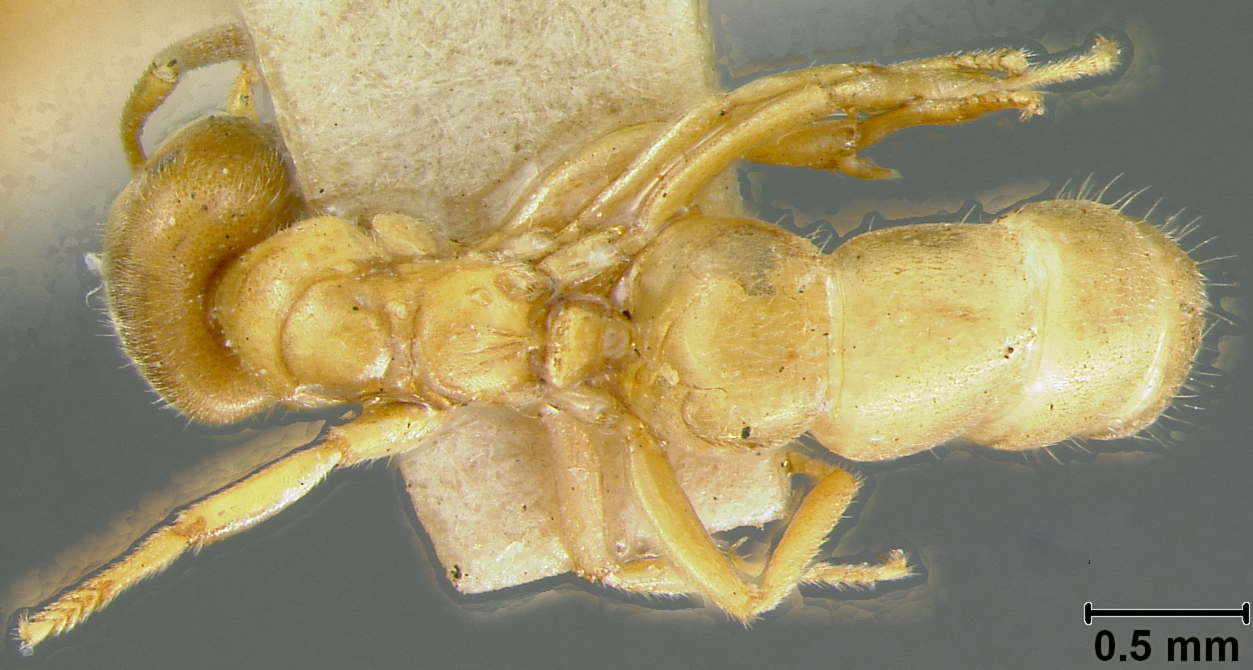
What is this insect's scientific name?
Lasius flavus
